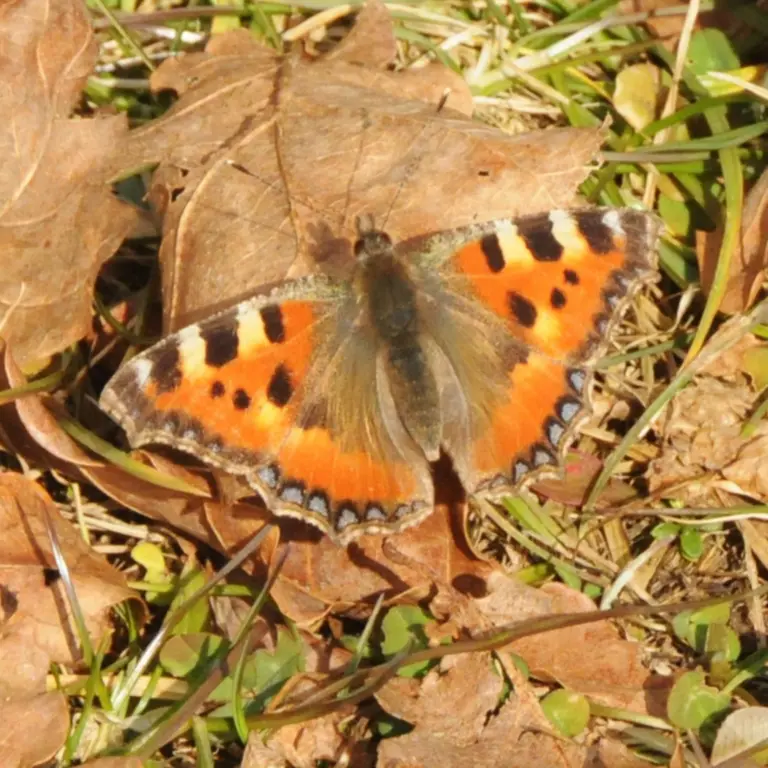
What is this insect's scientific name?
Aglais urticae
